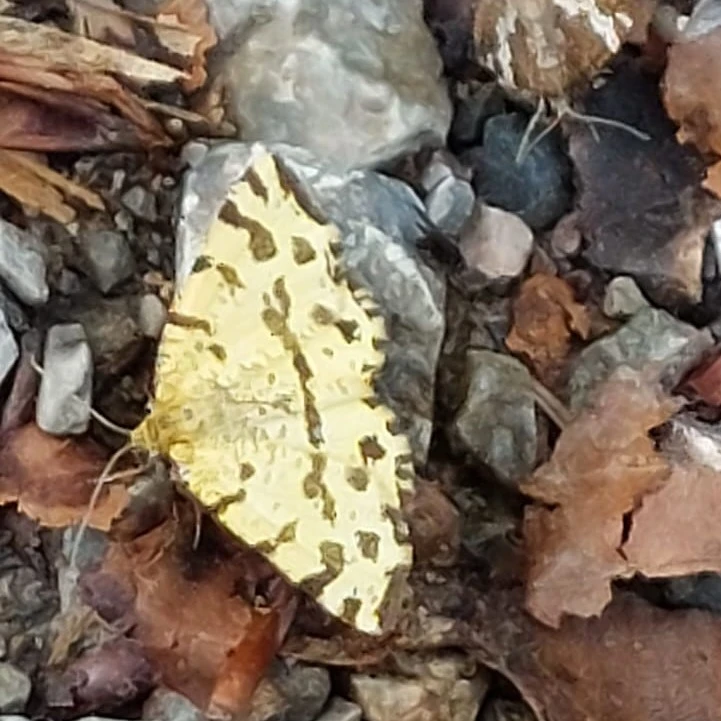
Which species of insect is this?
Pseudopanthera macularia
